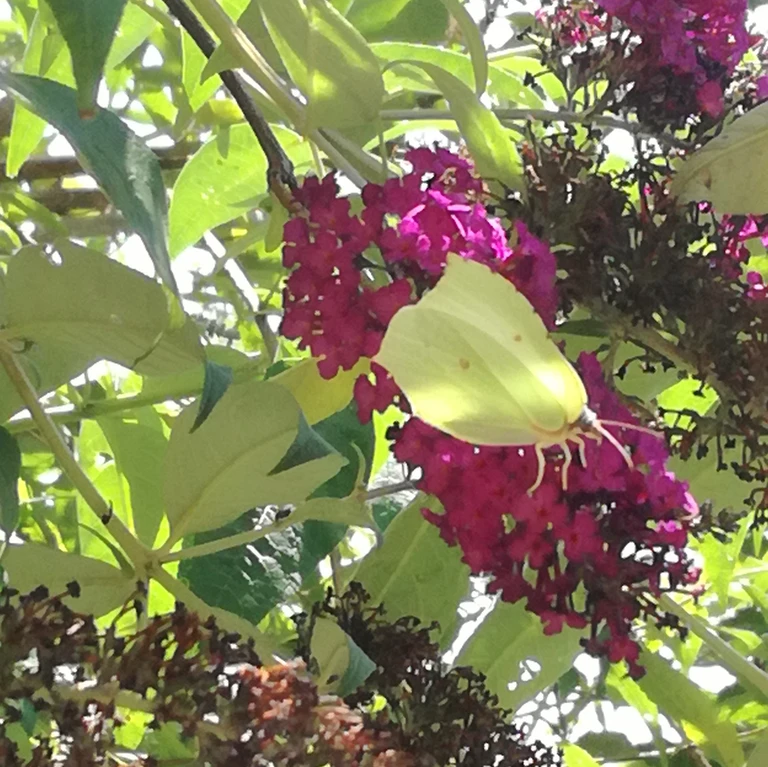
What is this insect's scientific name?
Gonepteryx rhamni
